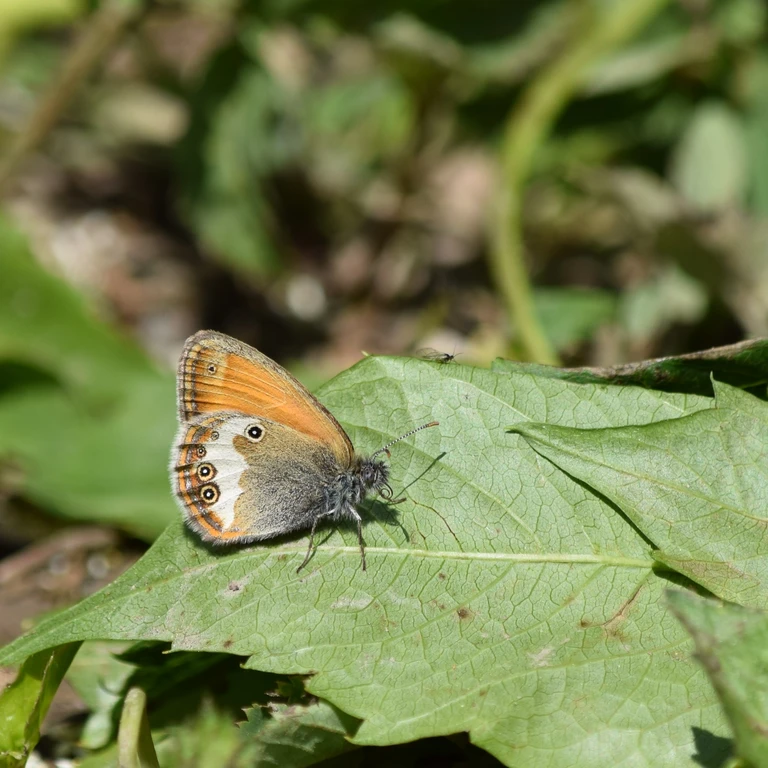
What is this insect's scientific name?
Coenonympha arcania
